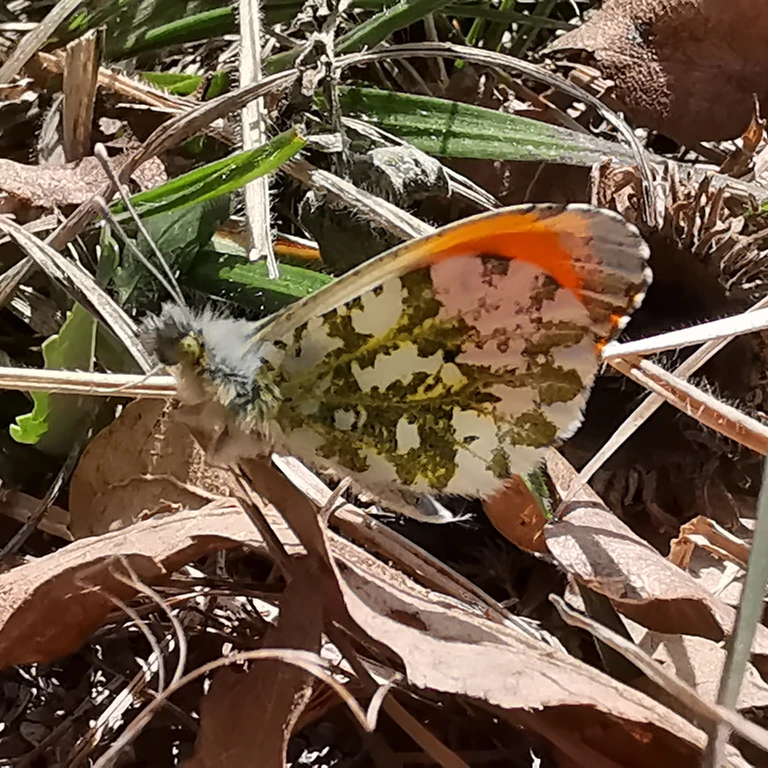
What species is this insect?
Anthocharis cardamines
